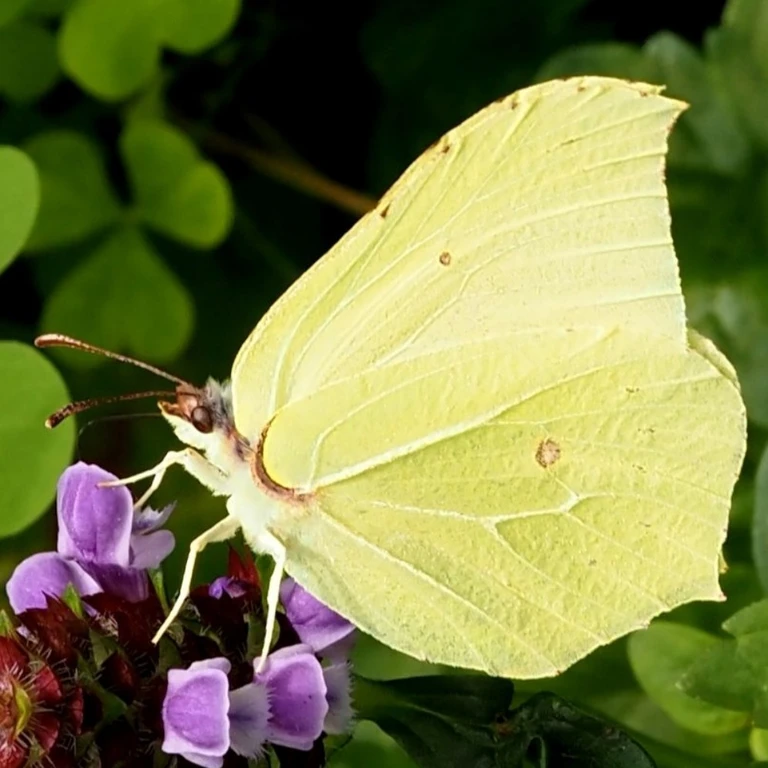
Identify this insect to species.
Gonepteryx rhamni
